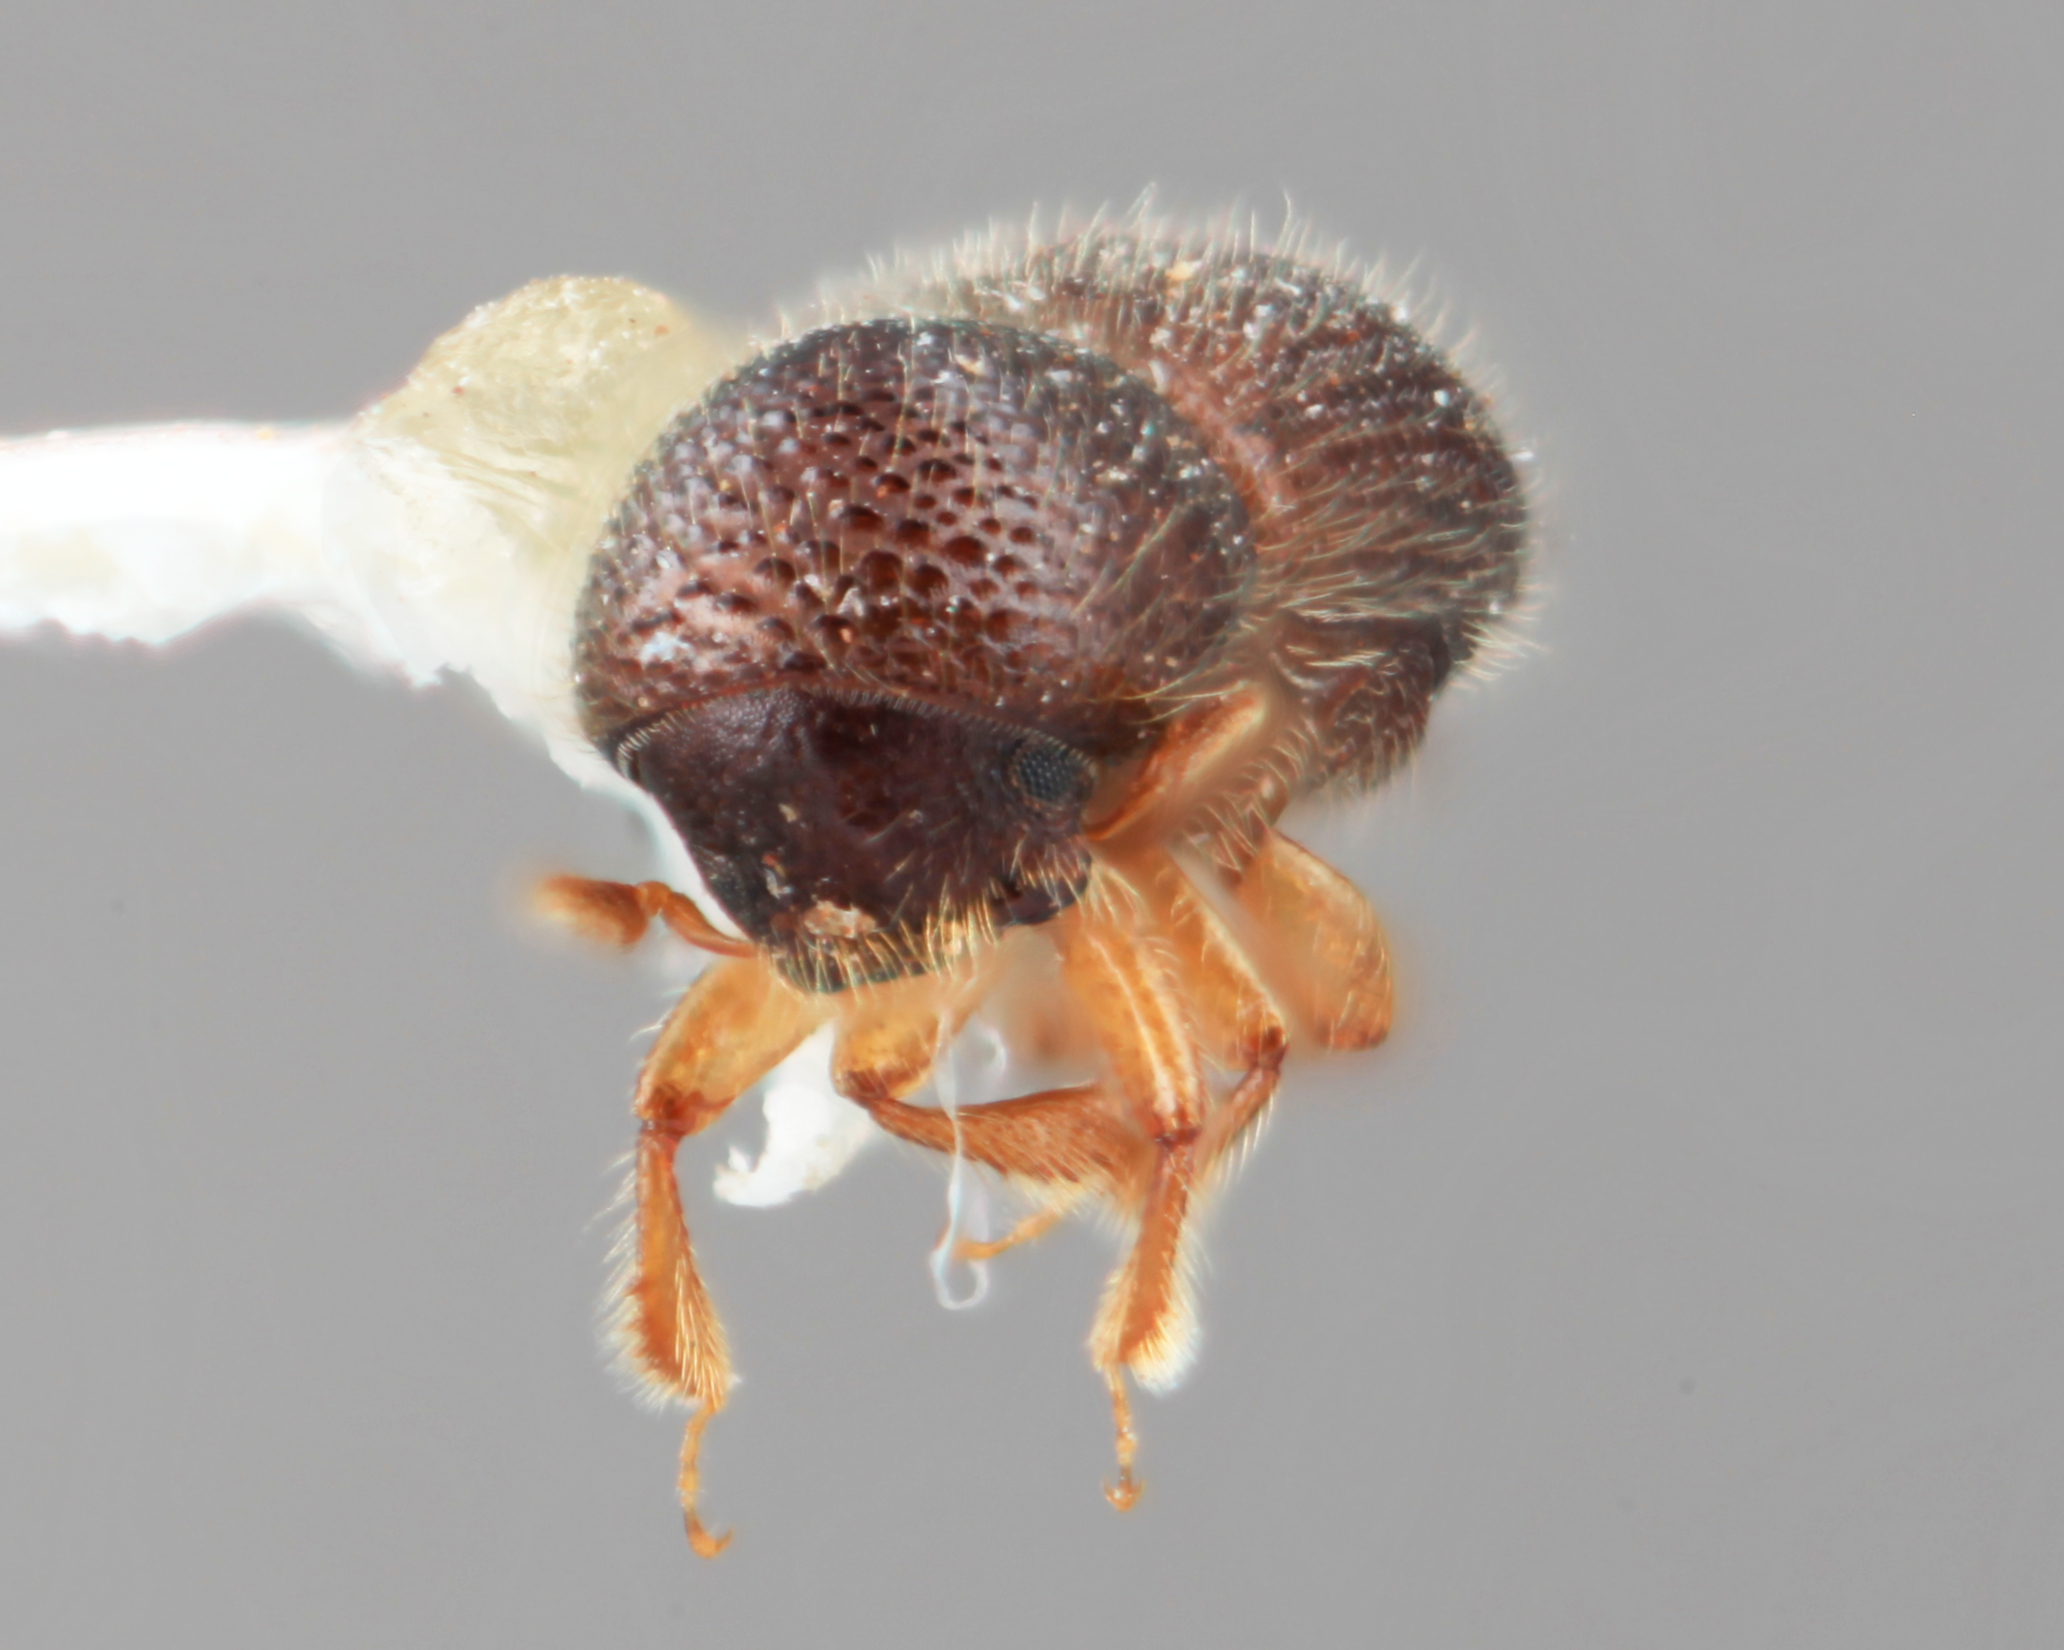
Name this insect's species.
Xyleborus devexus
